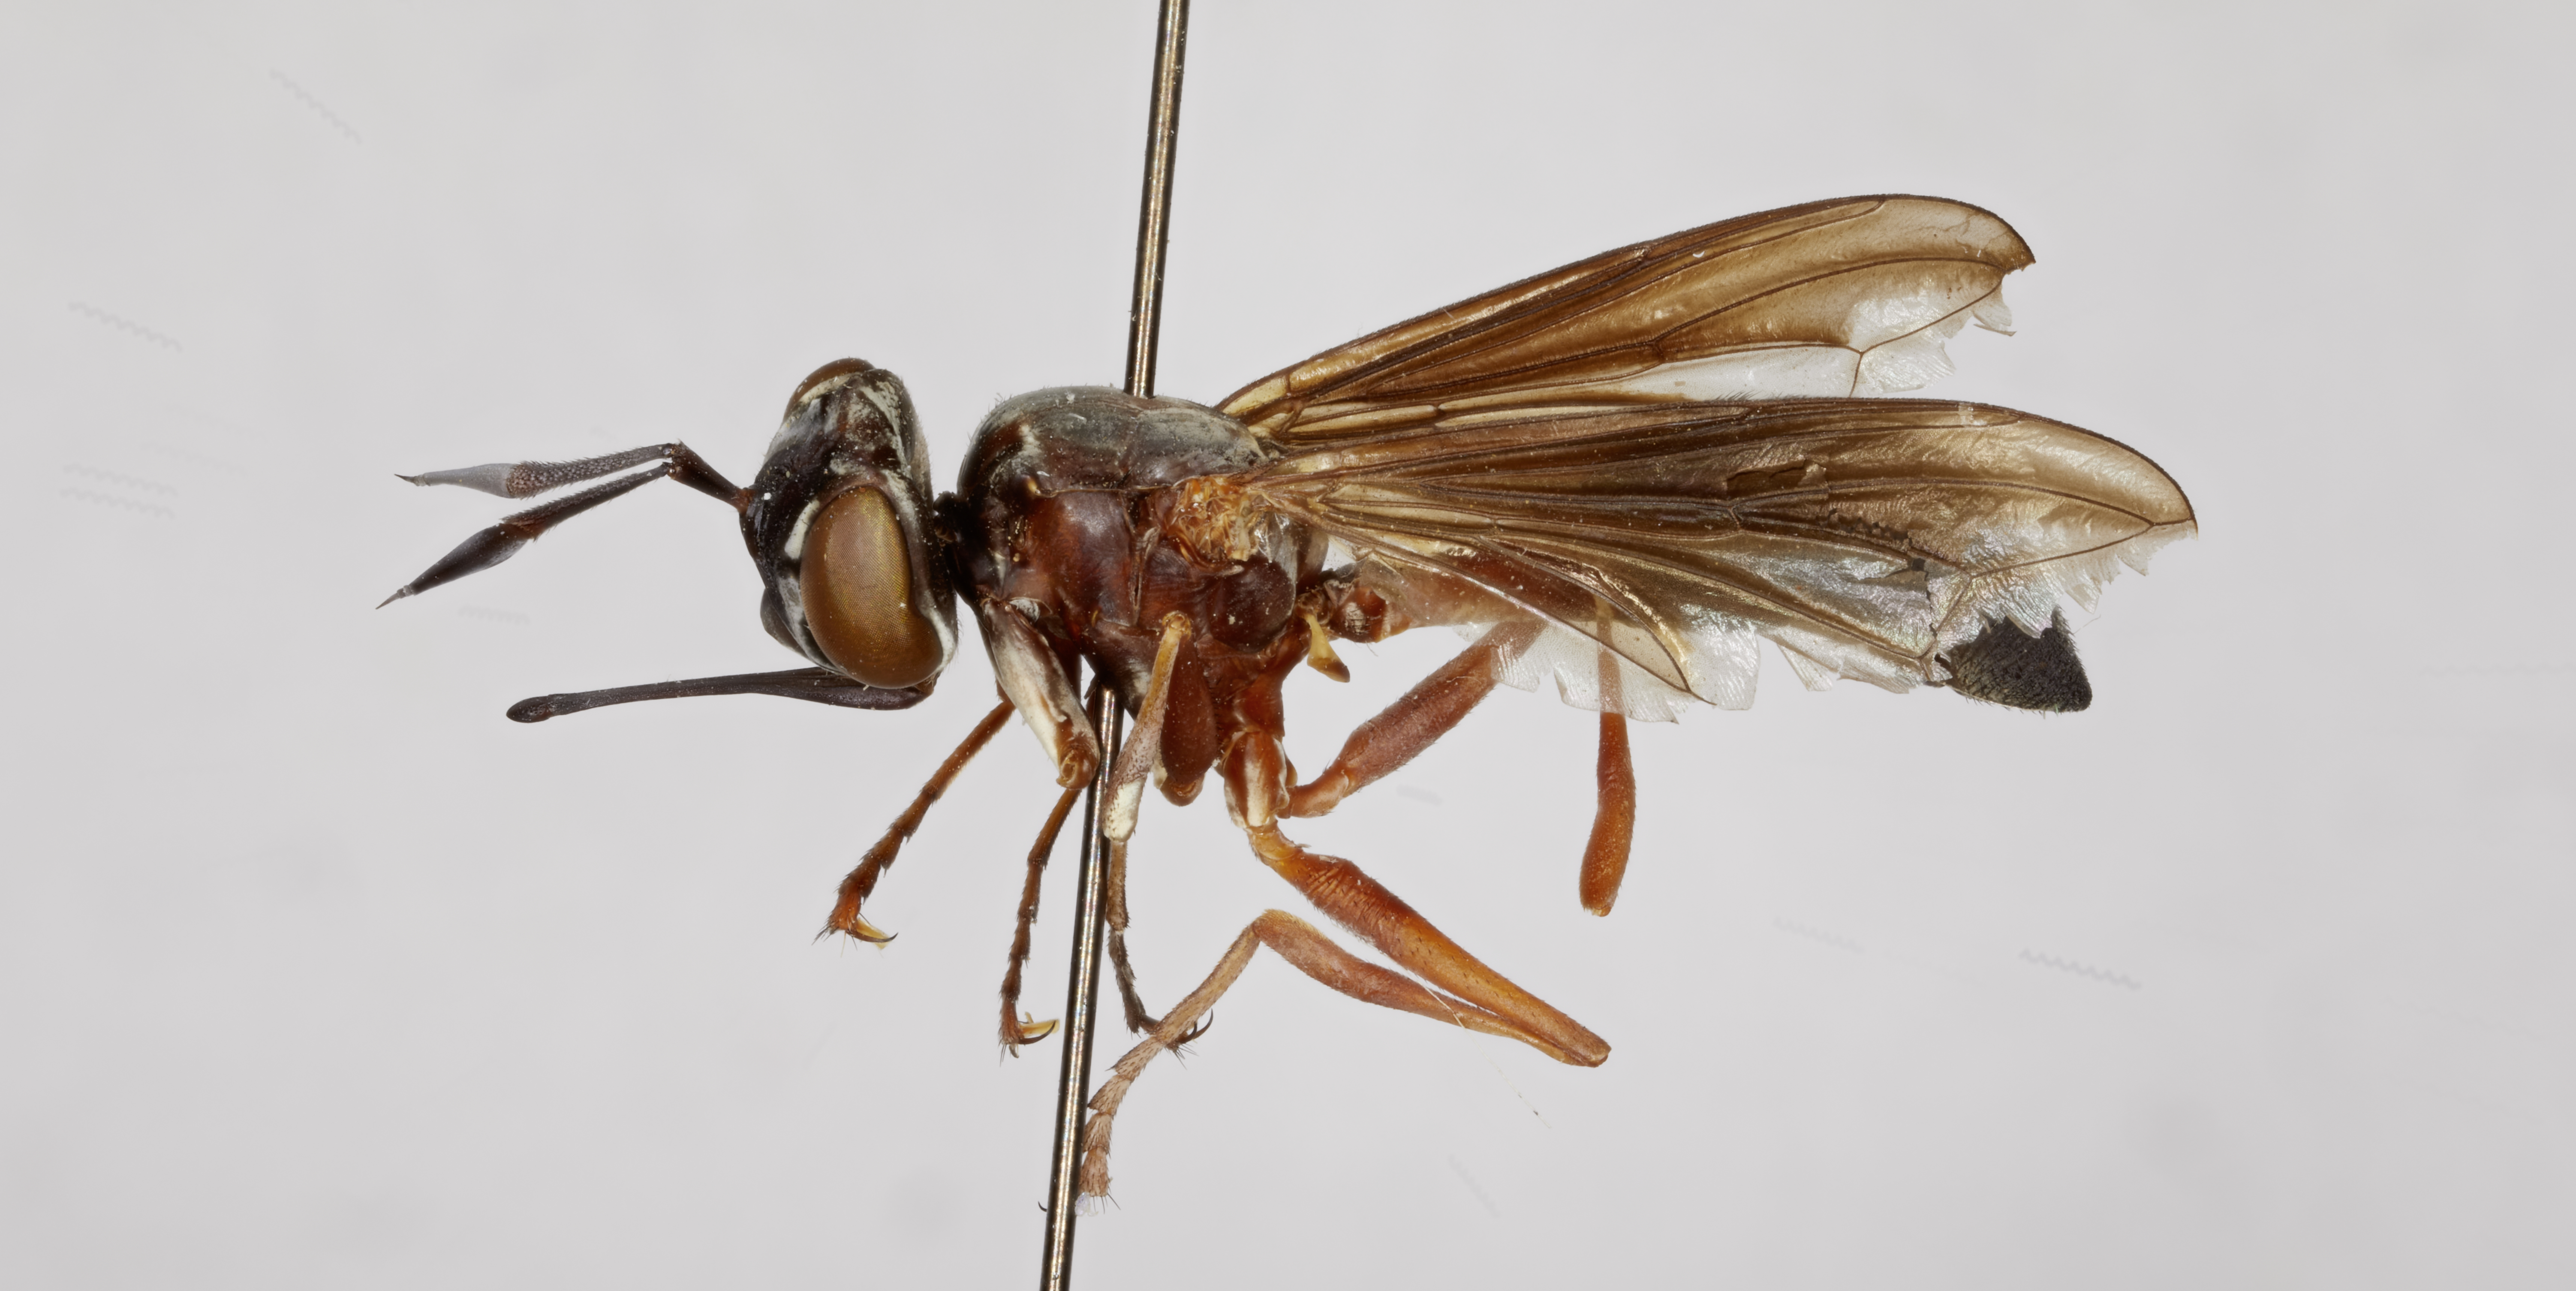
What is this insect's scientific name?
Conops velutinus
